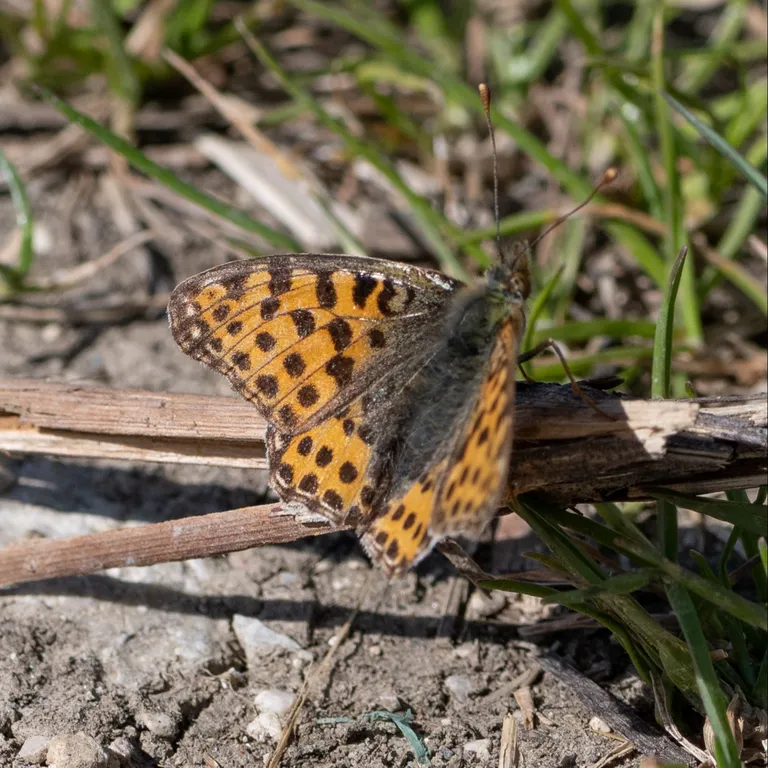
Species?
Issoria lathonia
